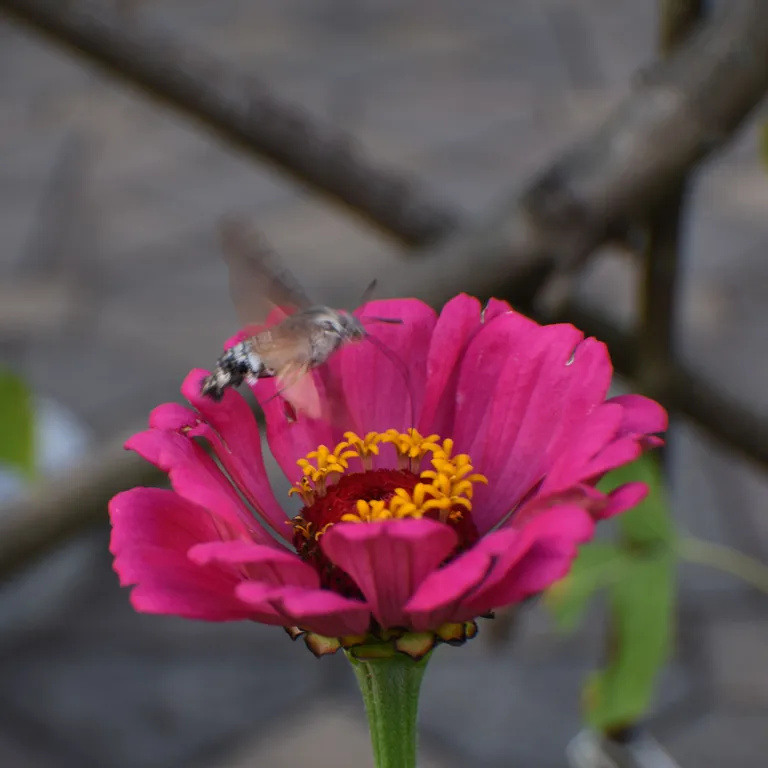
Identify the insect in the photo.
Macroglossum stellatarum
